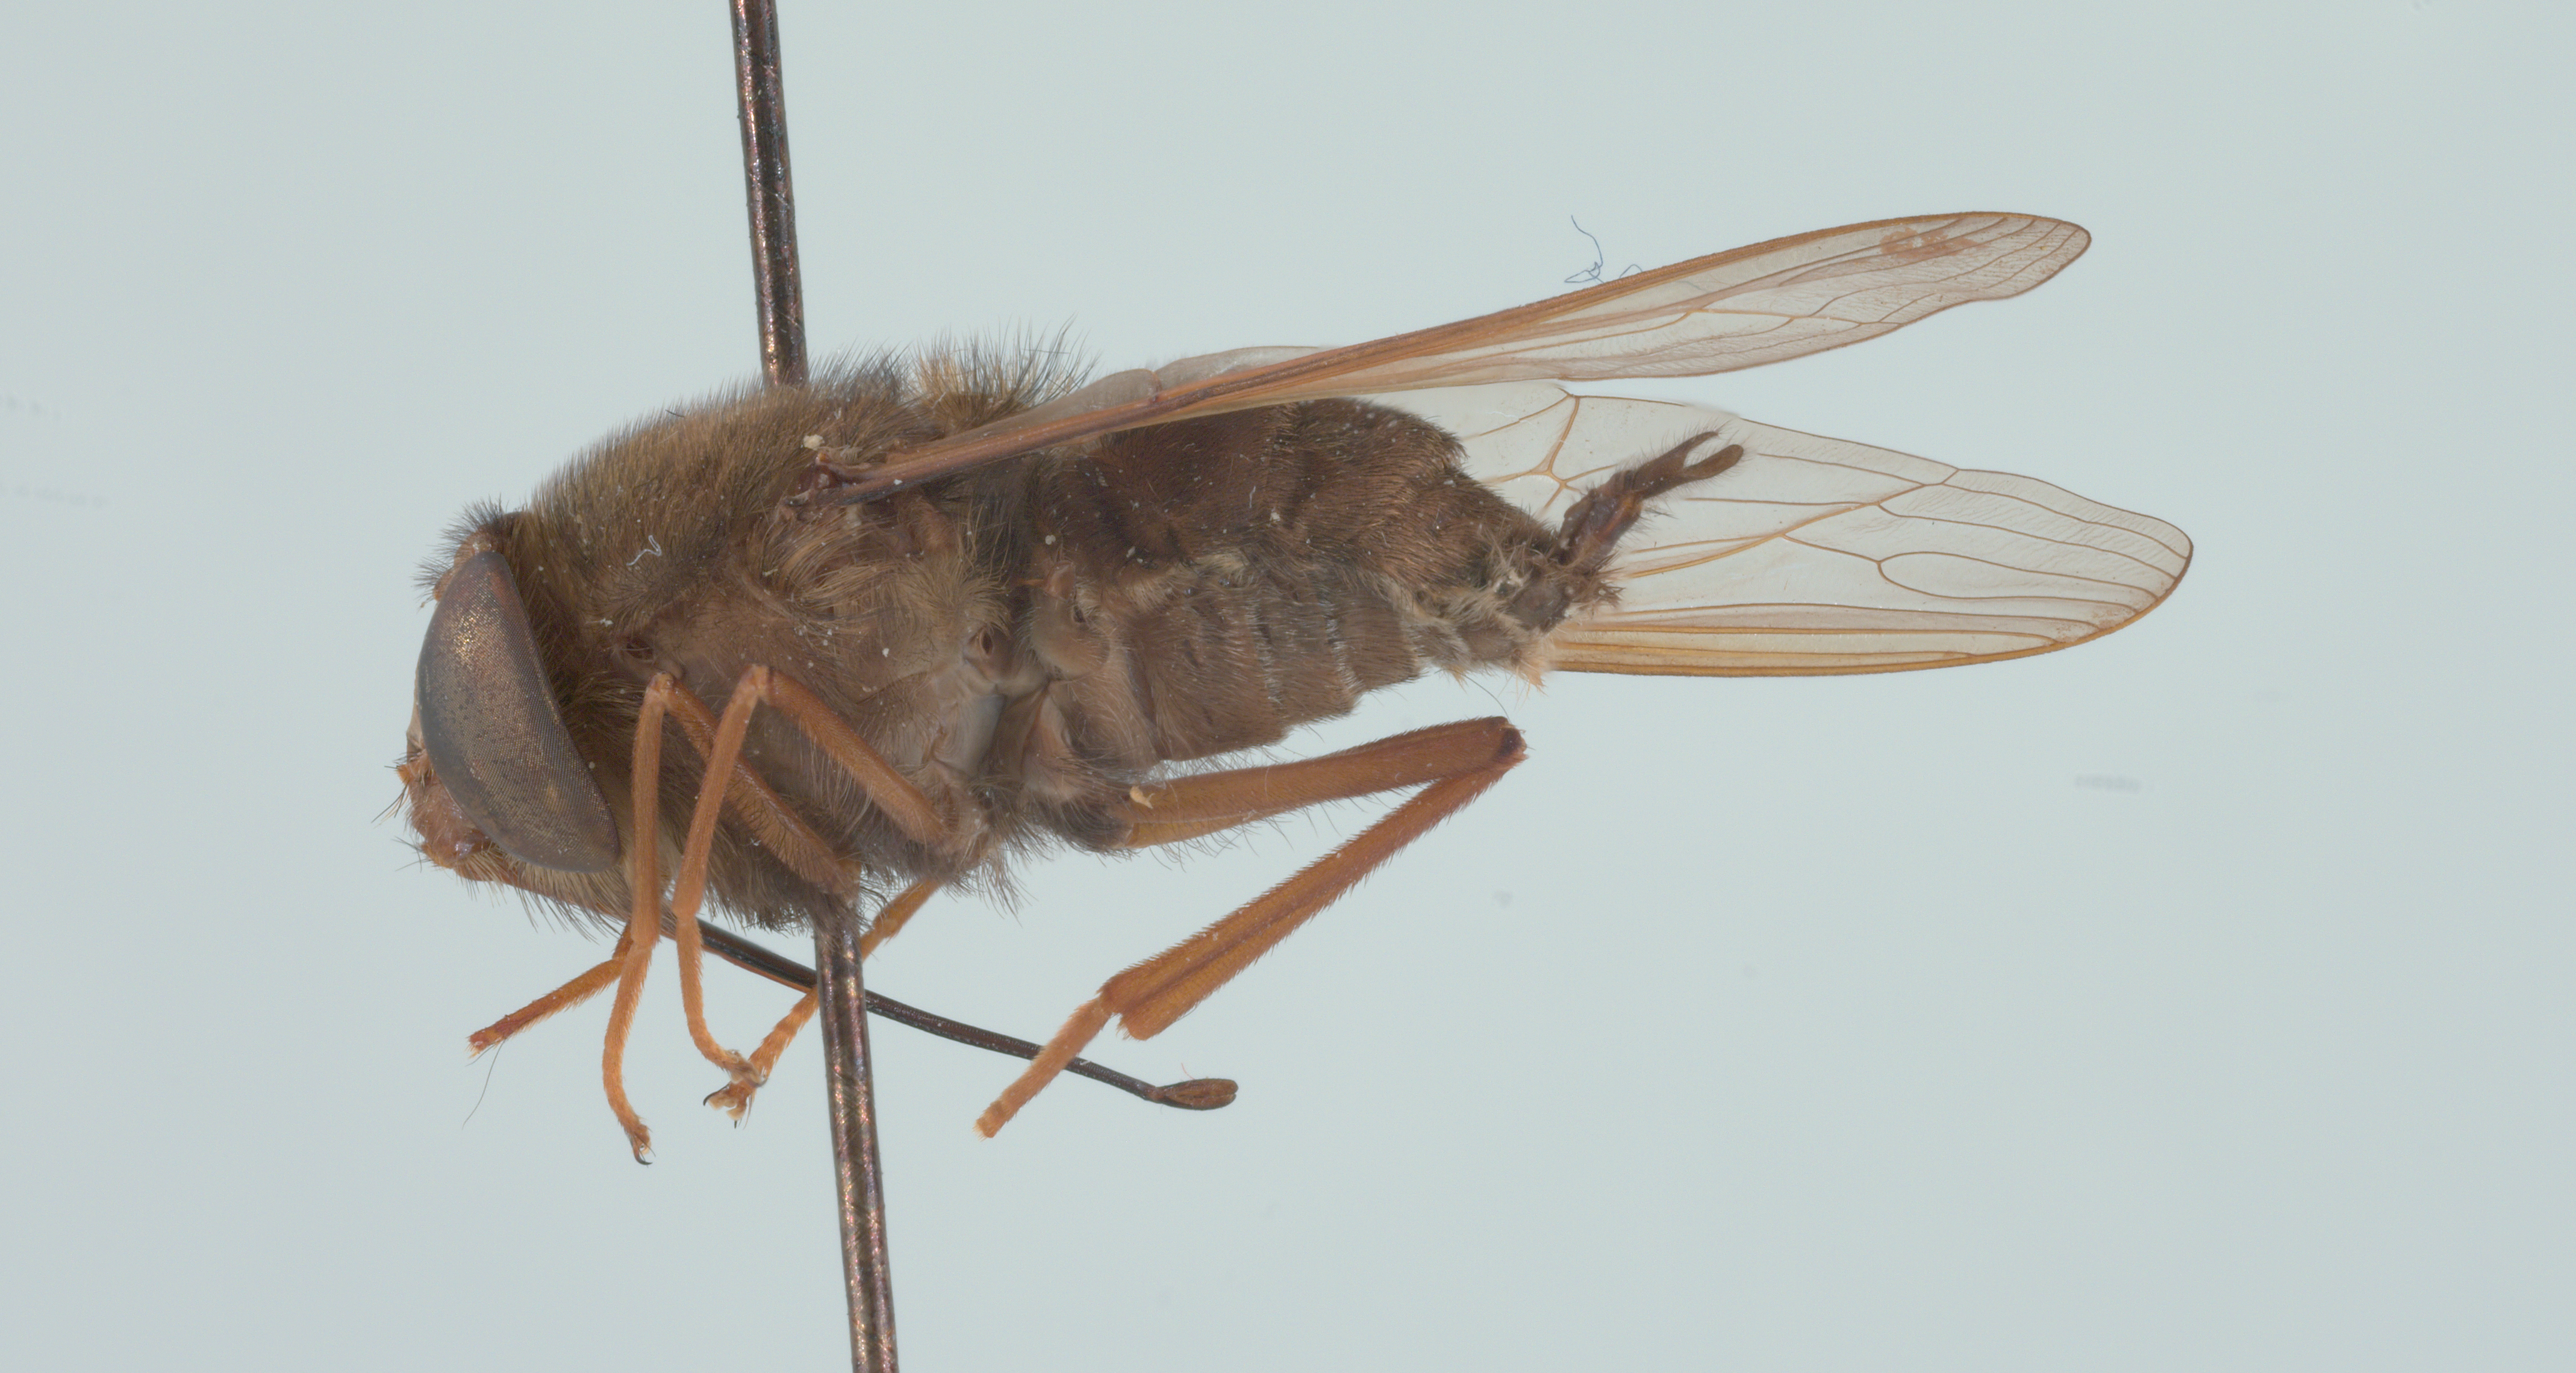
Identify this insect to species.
Prosoeca atra
